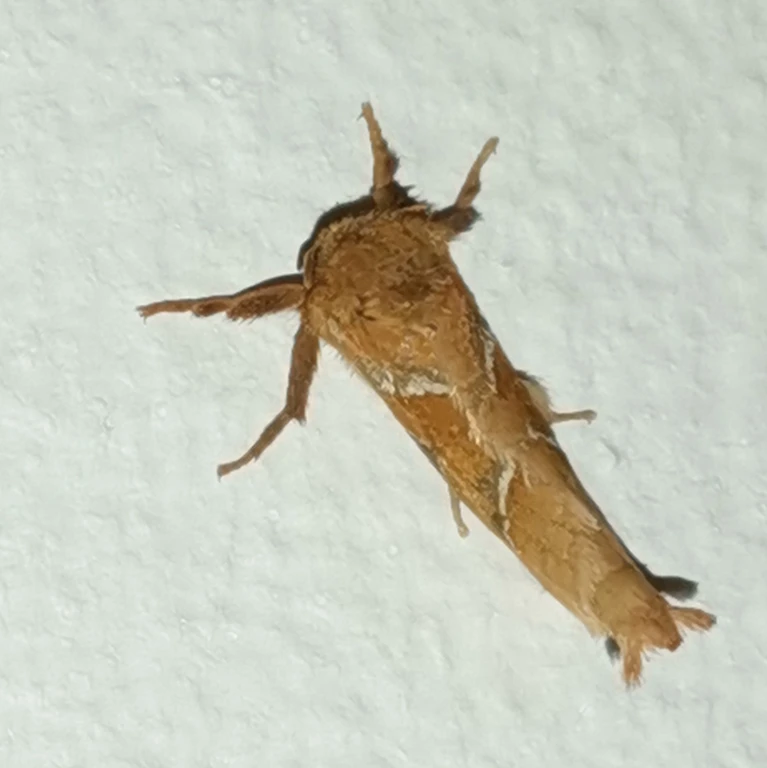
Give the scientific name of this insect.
Triodia sylvina
